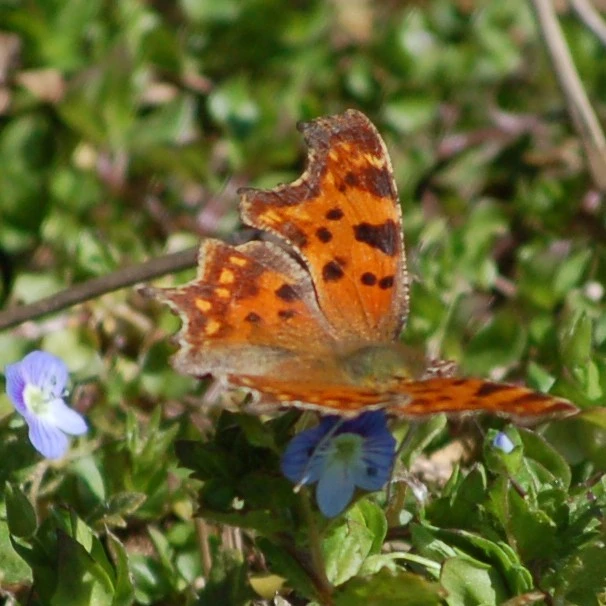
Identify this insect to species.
Polygonia c-album
